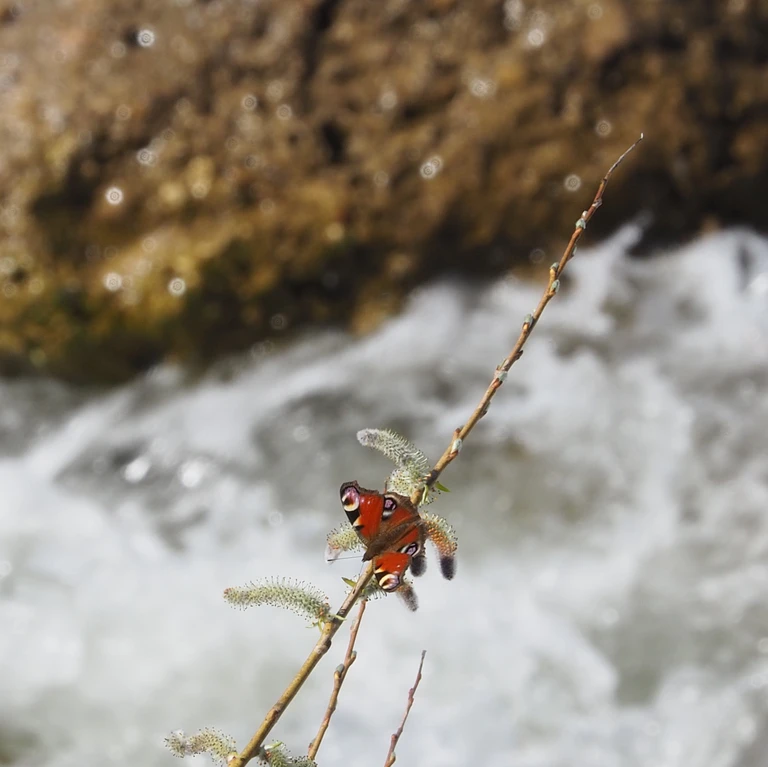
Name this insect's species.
Aglais io
